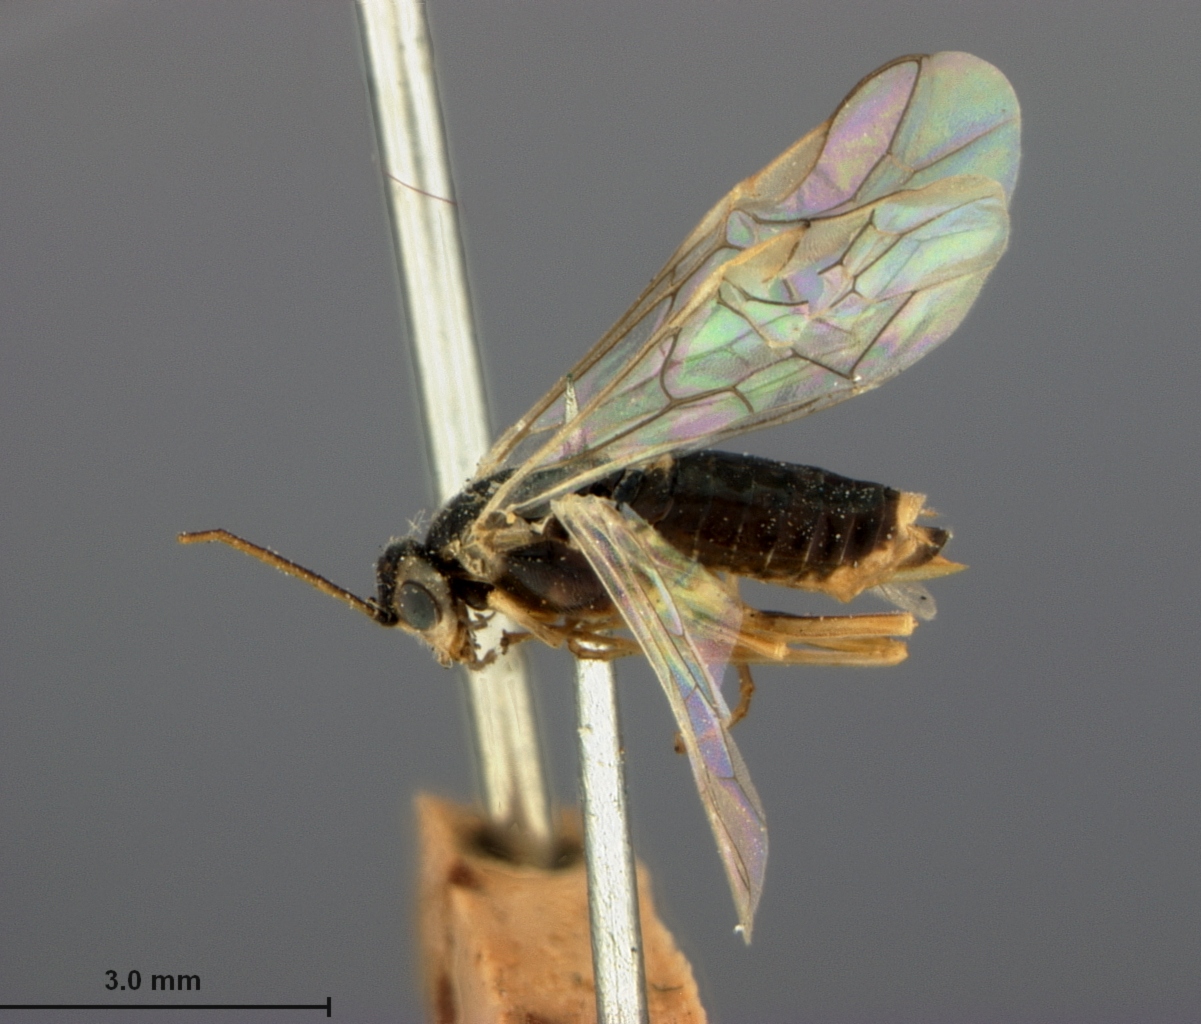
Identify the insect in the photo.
Pontania glinka
